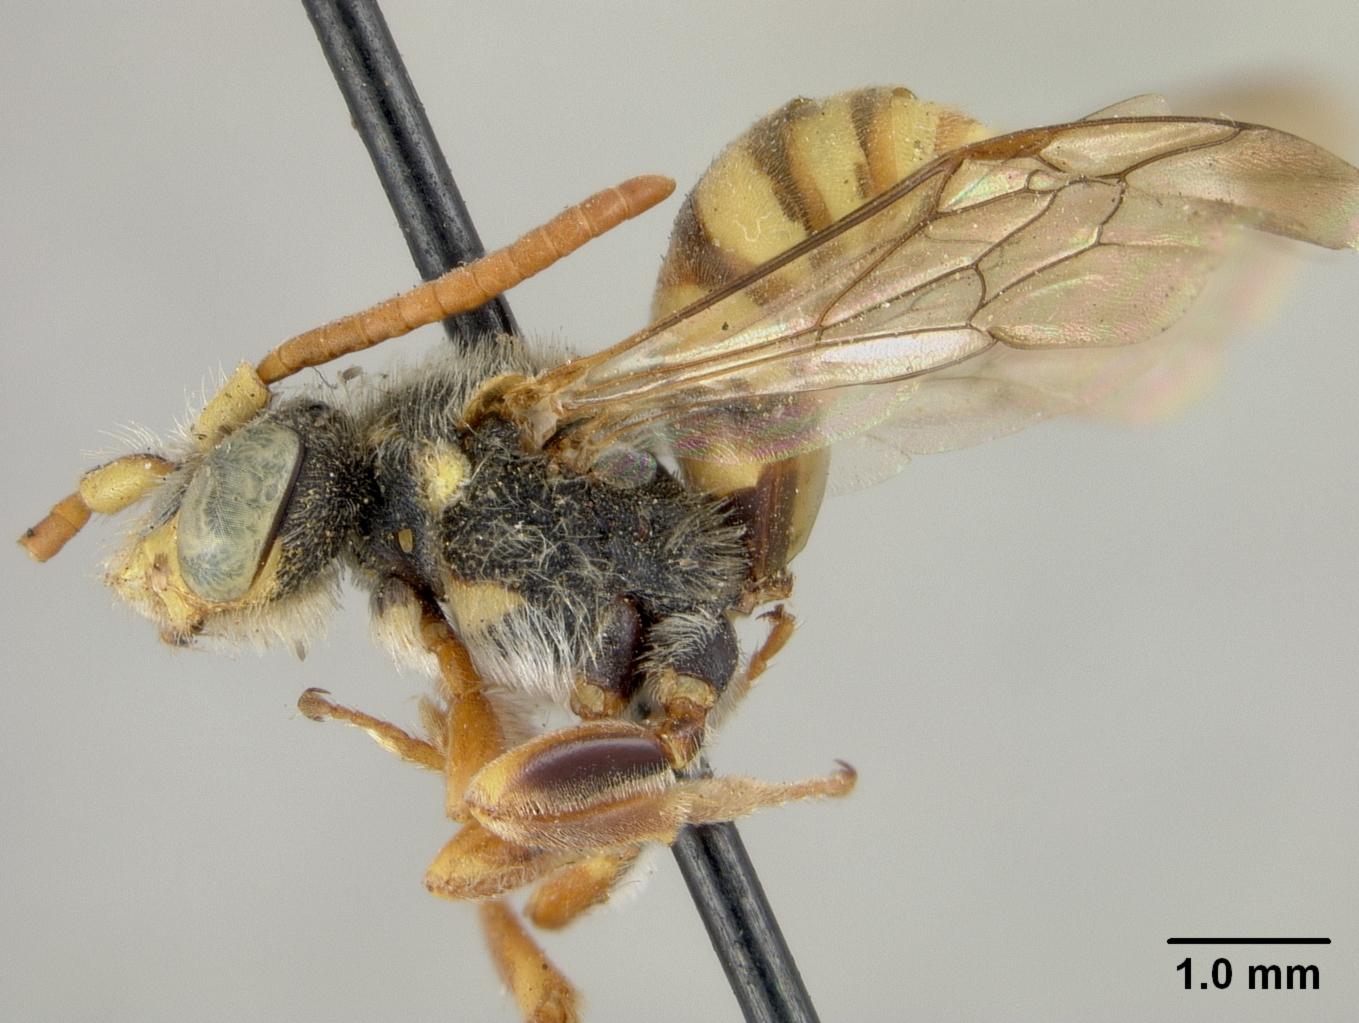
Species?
Nomada luteopicta
